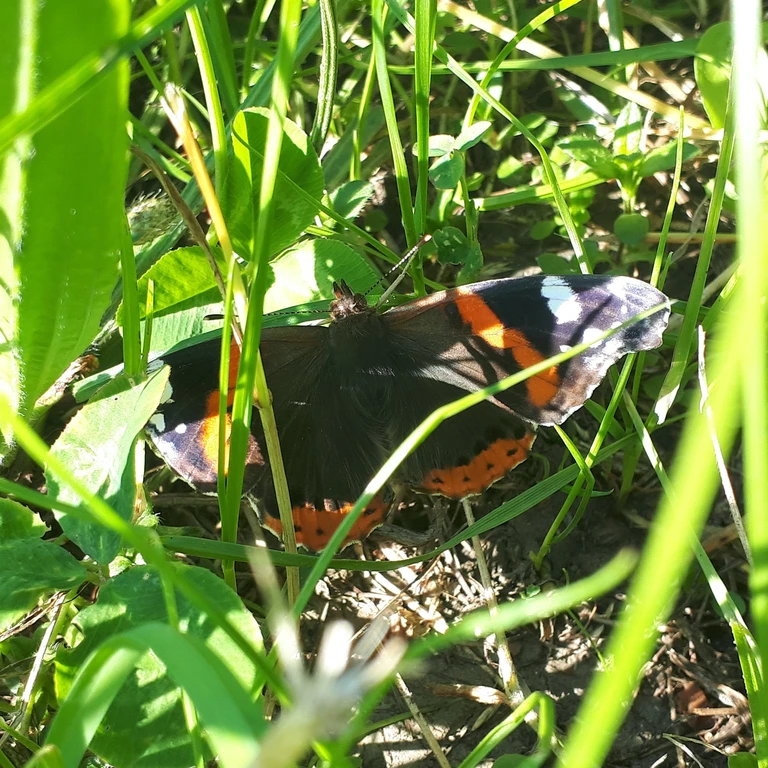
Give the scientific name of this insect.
Vanessa atalanta
